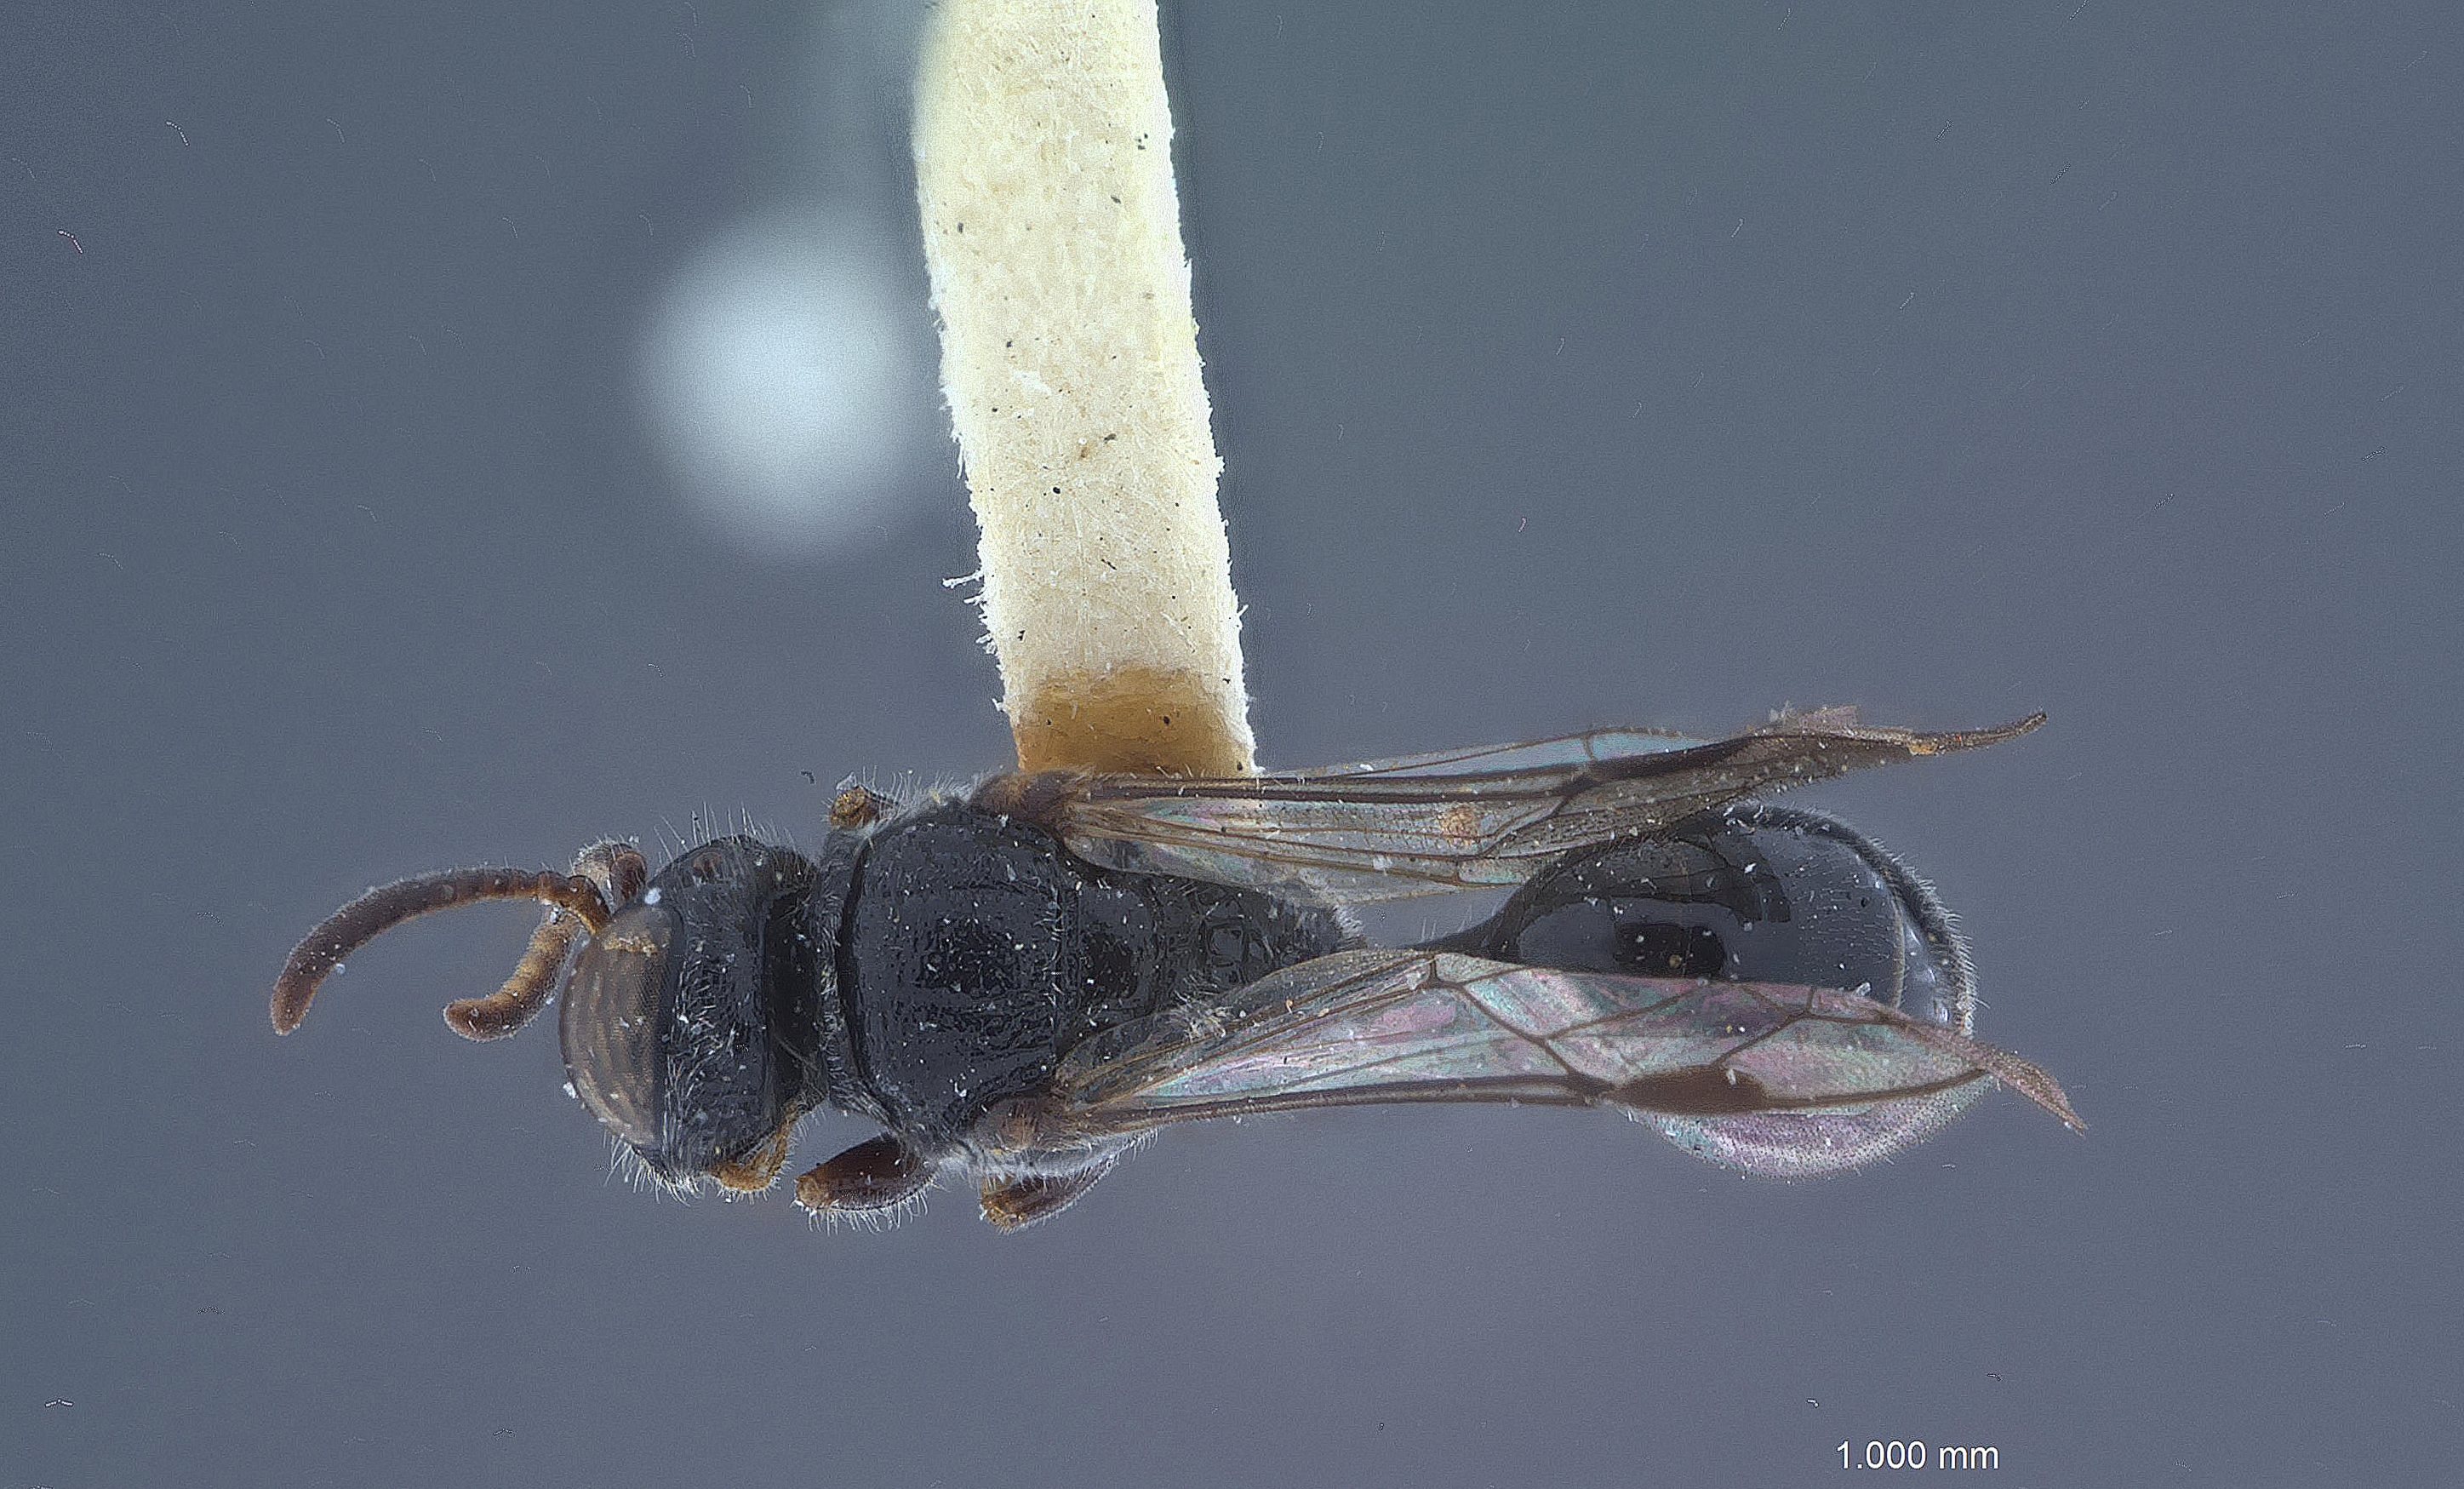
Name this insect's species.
Psenulus rugosus
